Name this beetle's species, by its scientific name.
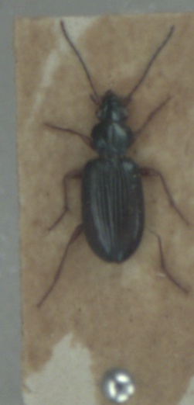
Bembidion decorum
